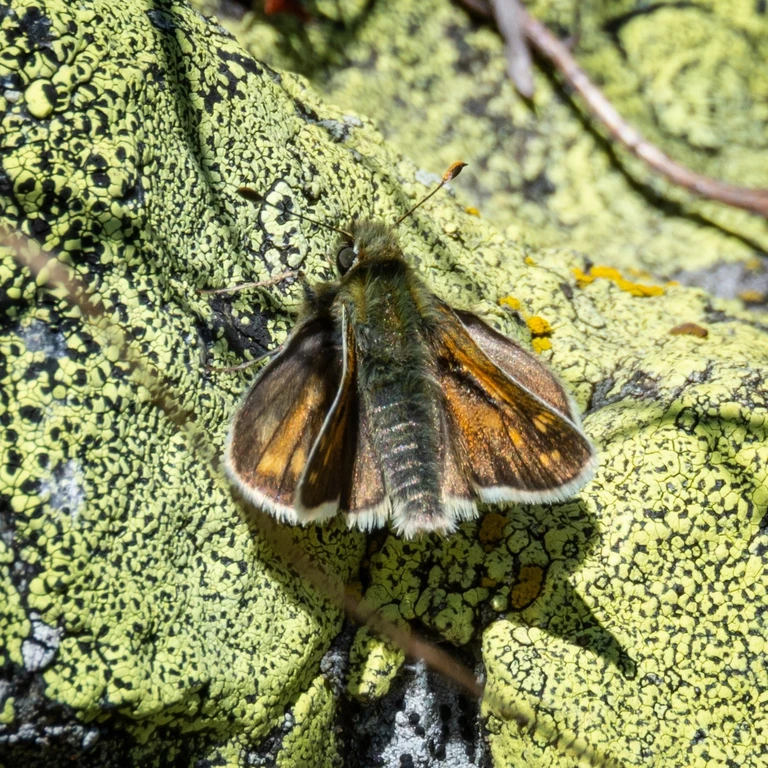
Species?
Hesperia comma
